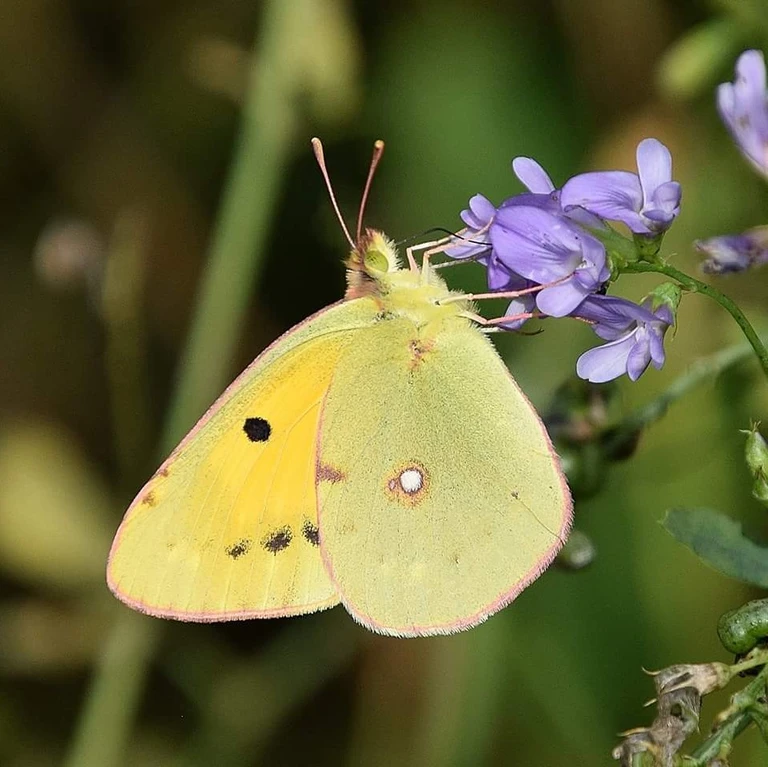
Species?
Colias croceus
